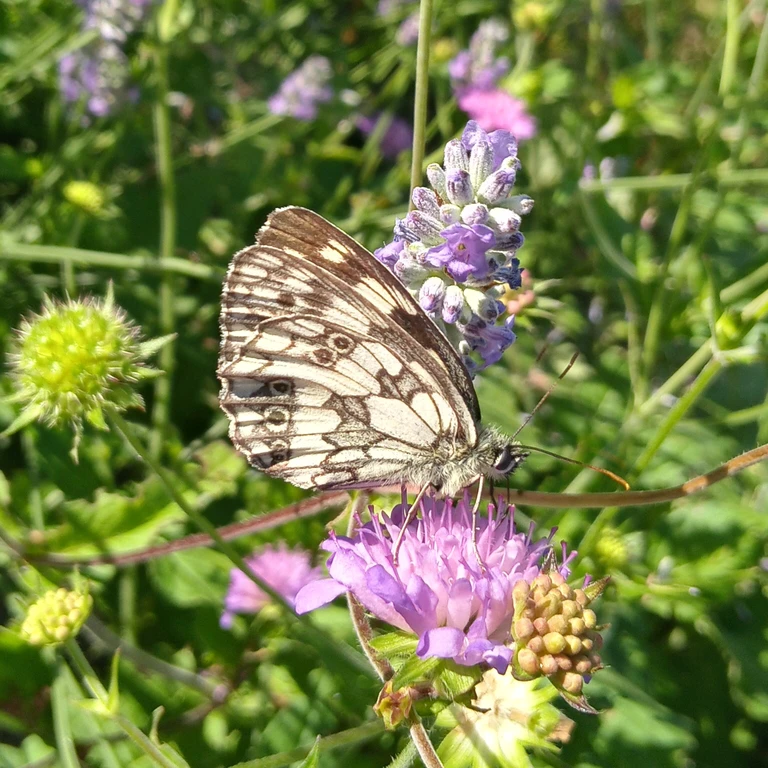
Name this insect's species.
Melanargia galathea
